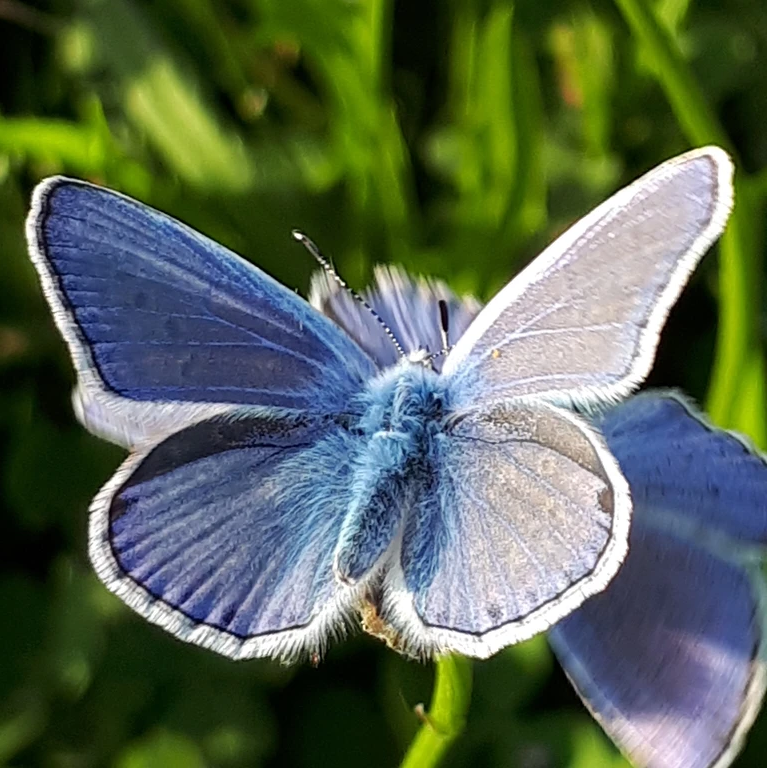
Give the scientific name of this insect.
Polyommatus icarus
